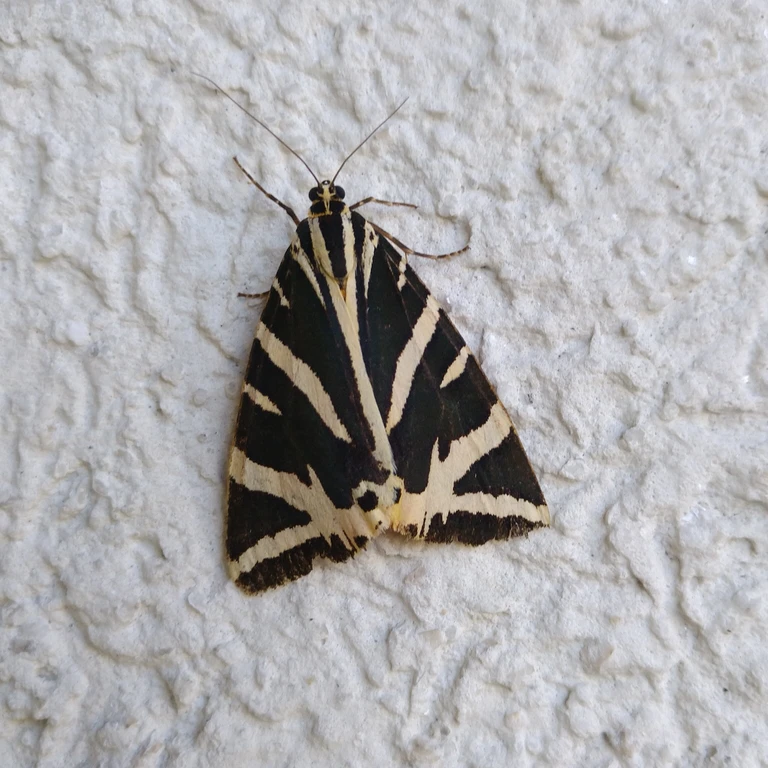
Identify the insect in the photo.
Euplagia quadripunctaria
